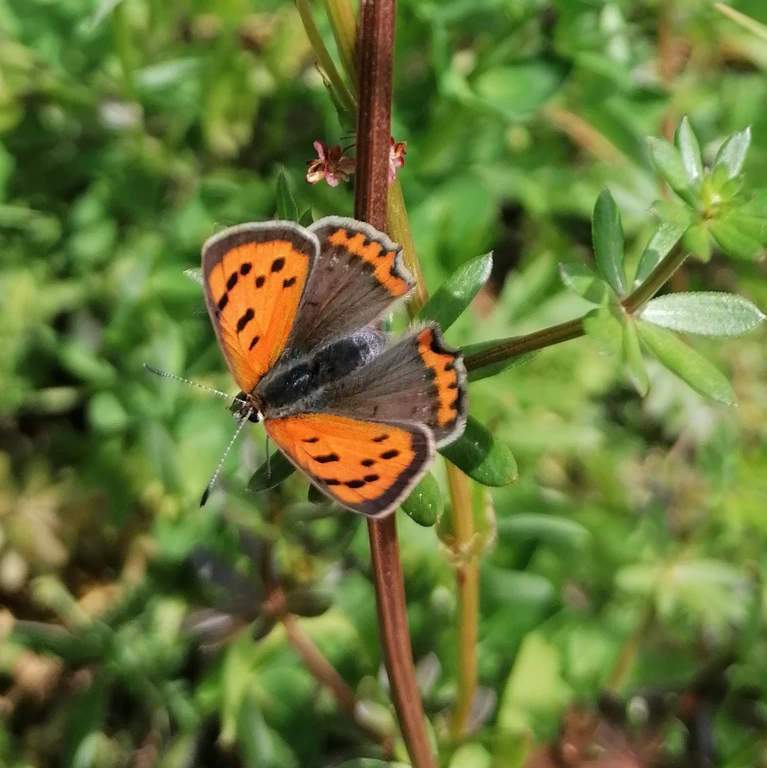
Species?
Lycaena phlaeas
